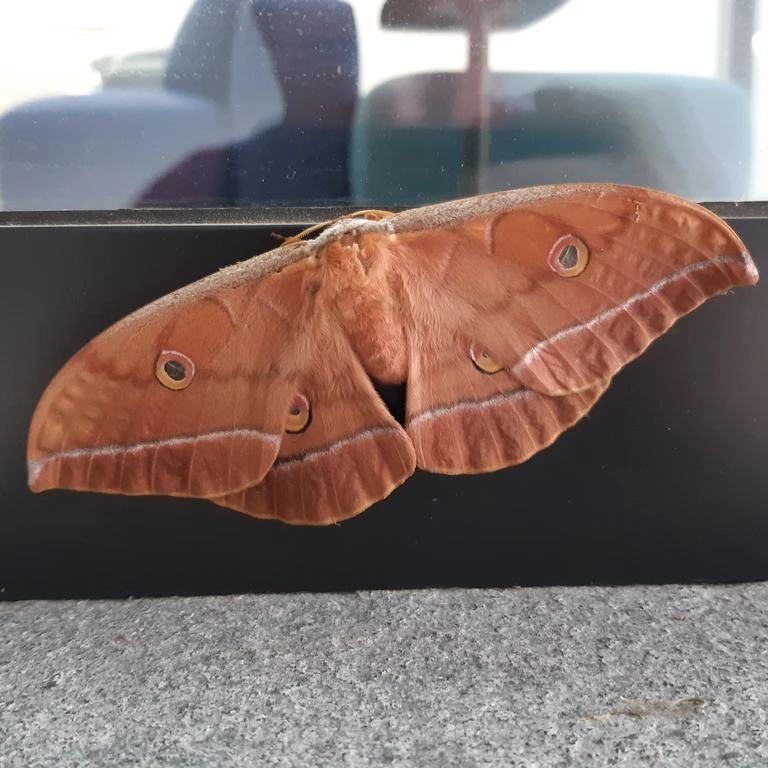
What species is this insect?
Antheraea yamamai
